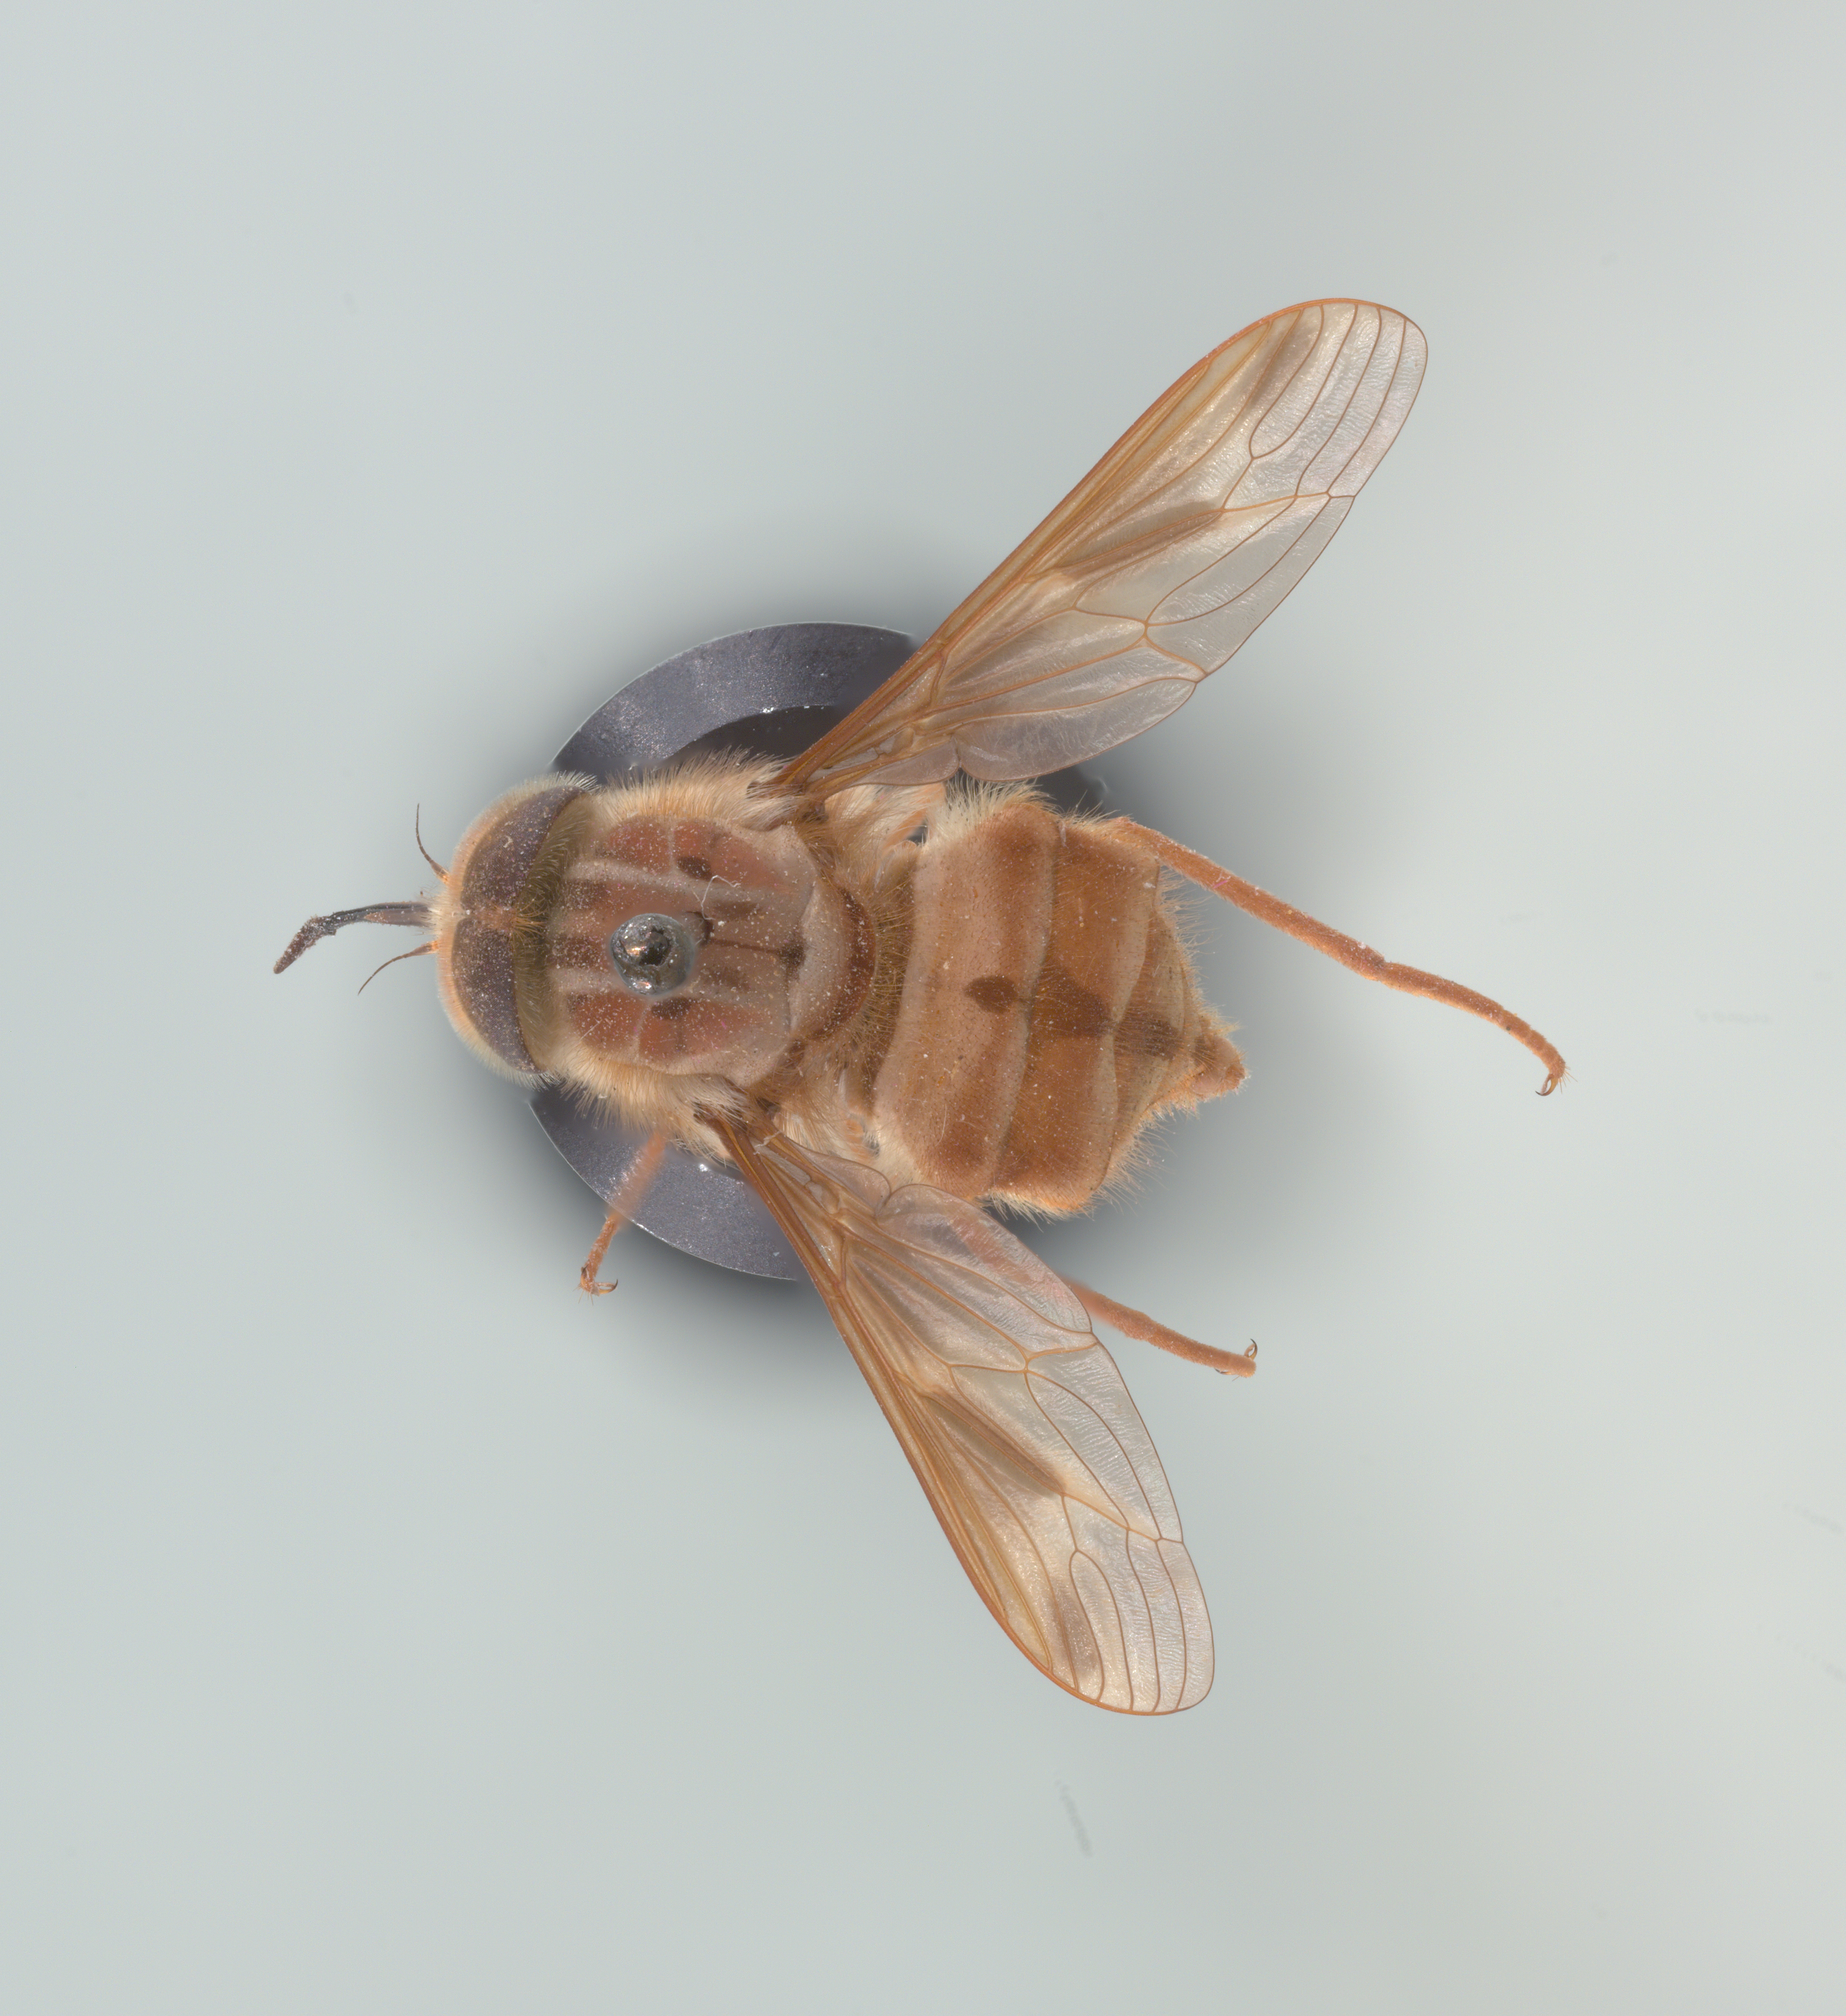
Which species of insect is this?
Hirmoneura nubipennis (also Trichophthalma nubipennis)
